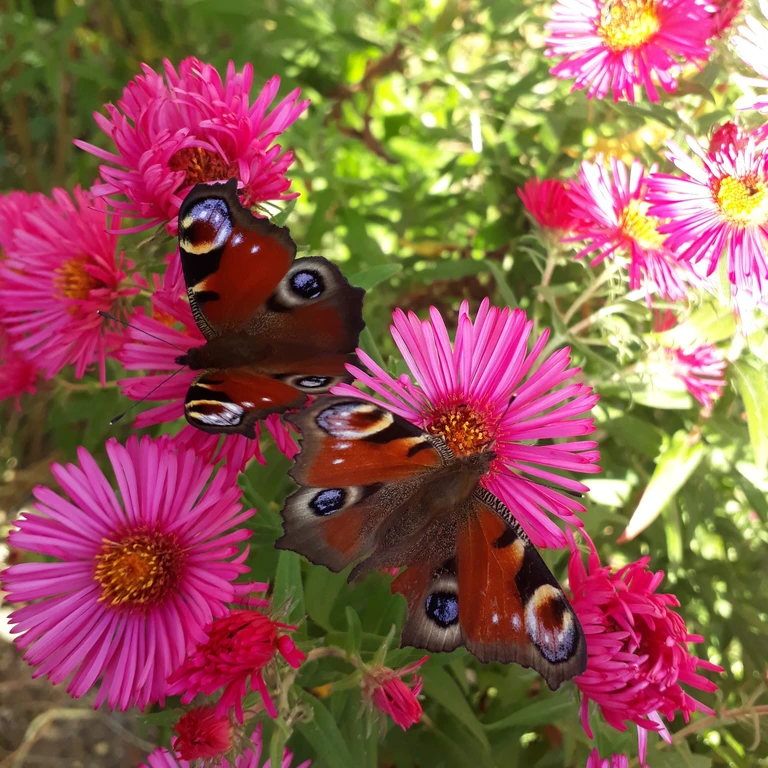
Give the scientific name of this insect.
Aglais io
